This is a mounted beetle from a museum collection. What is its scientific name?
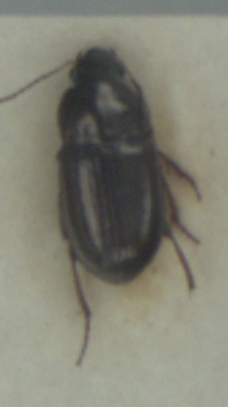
Amara tibialis
